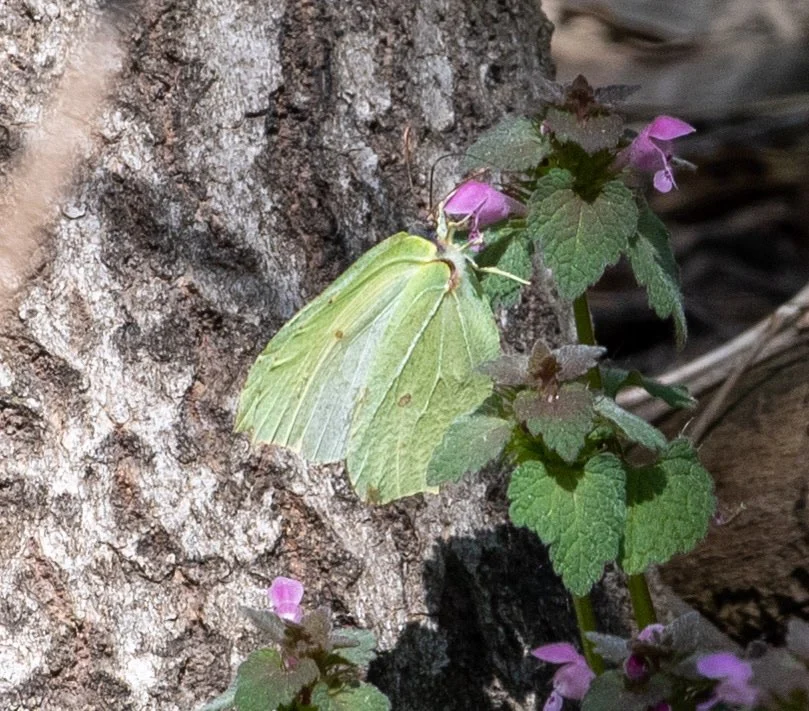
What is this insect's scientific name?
Gonepteryx rhamni
